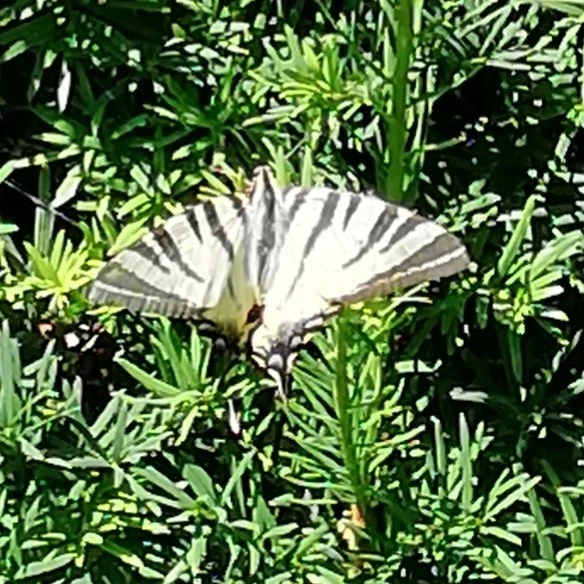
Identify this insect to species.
Iphiclides podalirius
